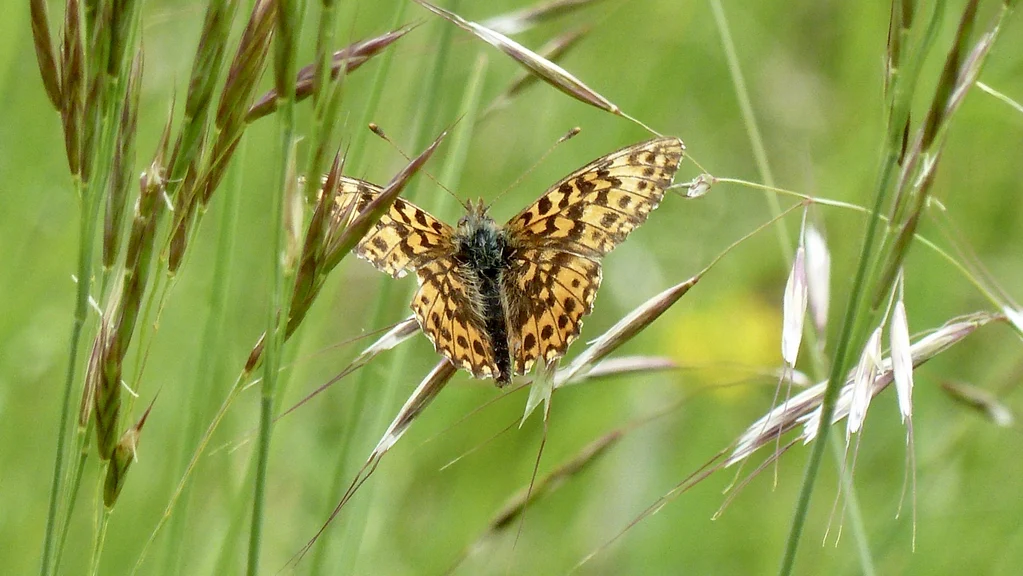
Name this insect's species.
Boloria dia
